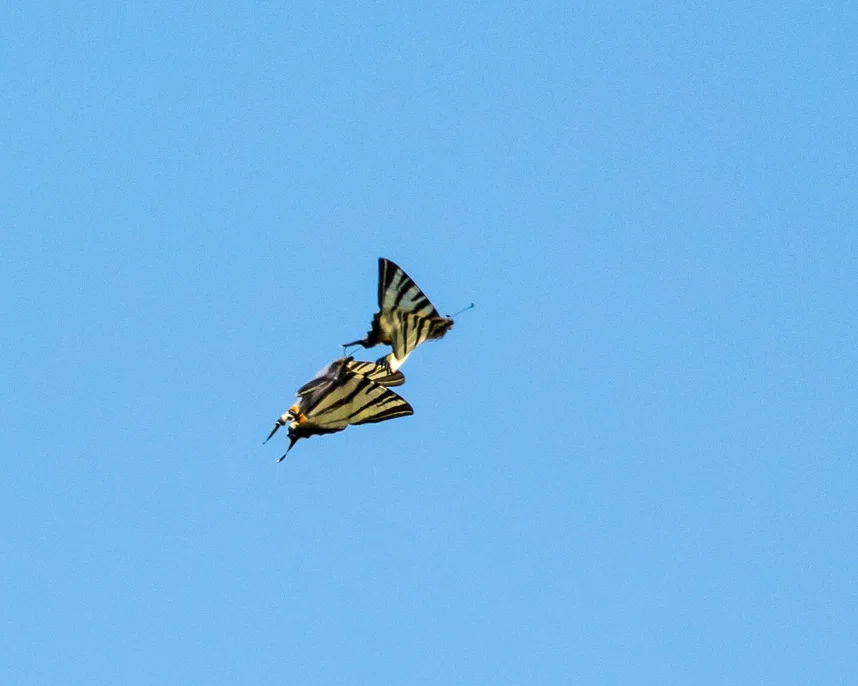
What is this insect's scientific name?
Iphiclides podalirius
